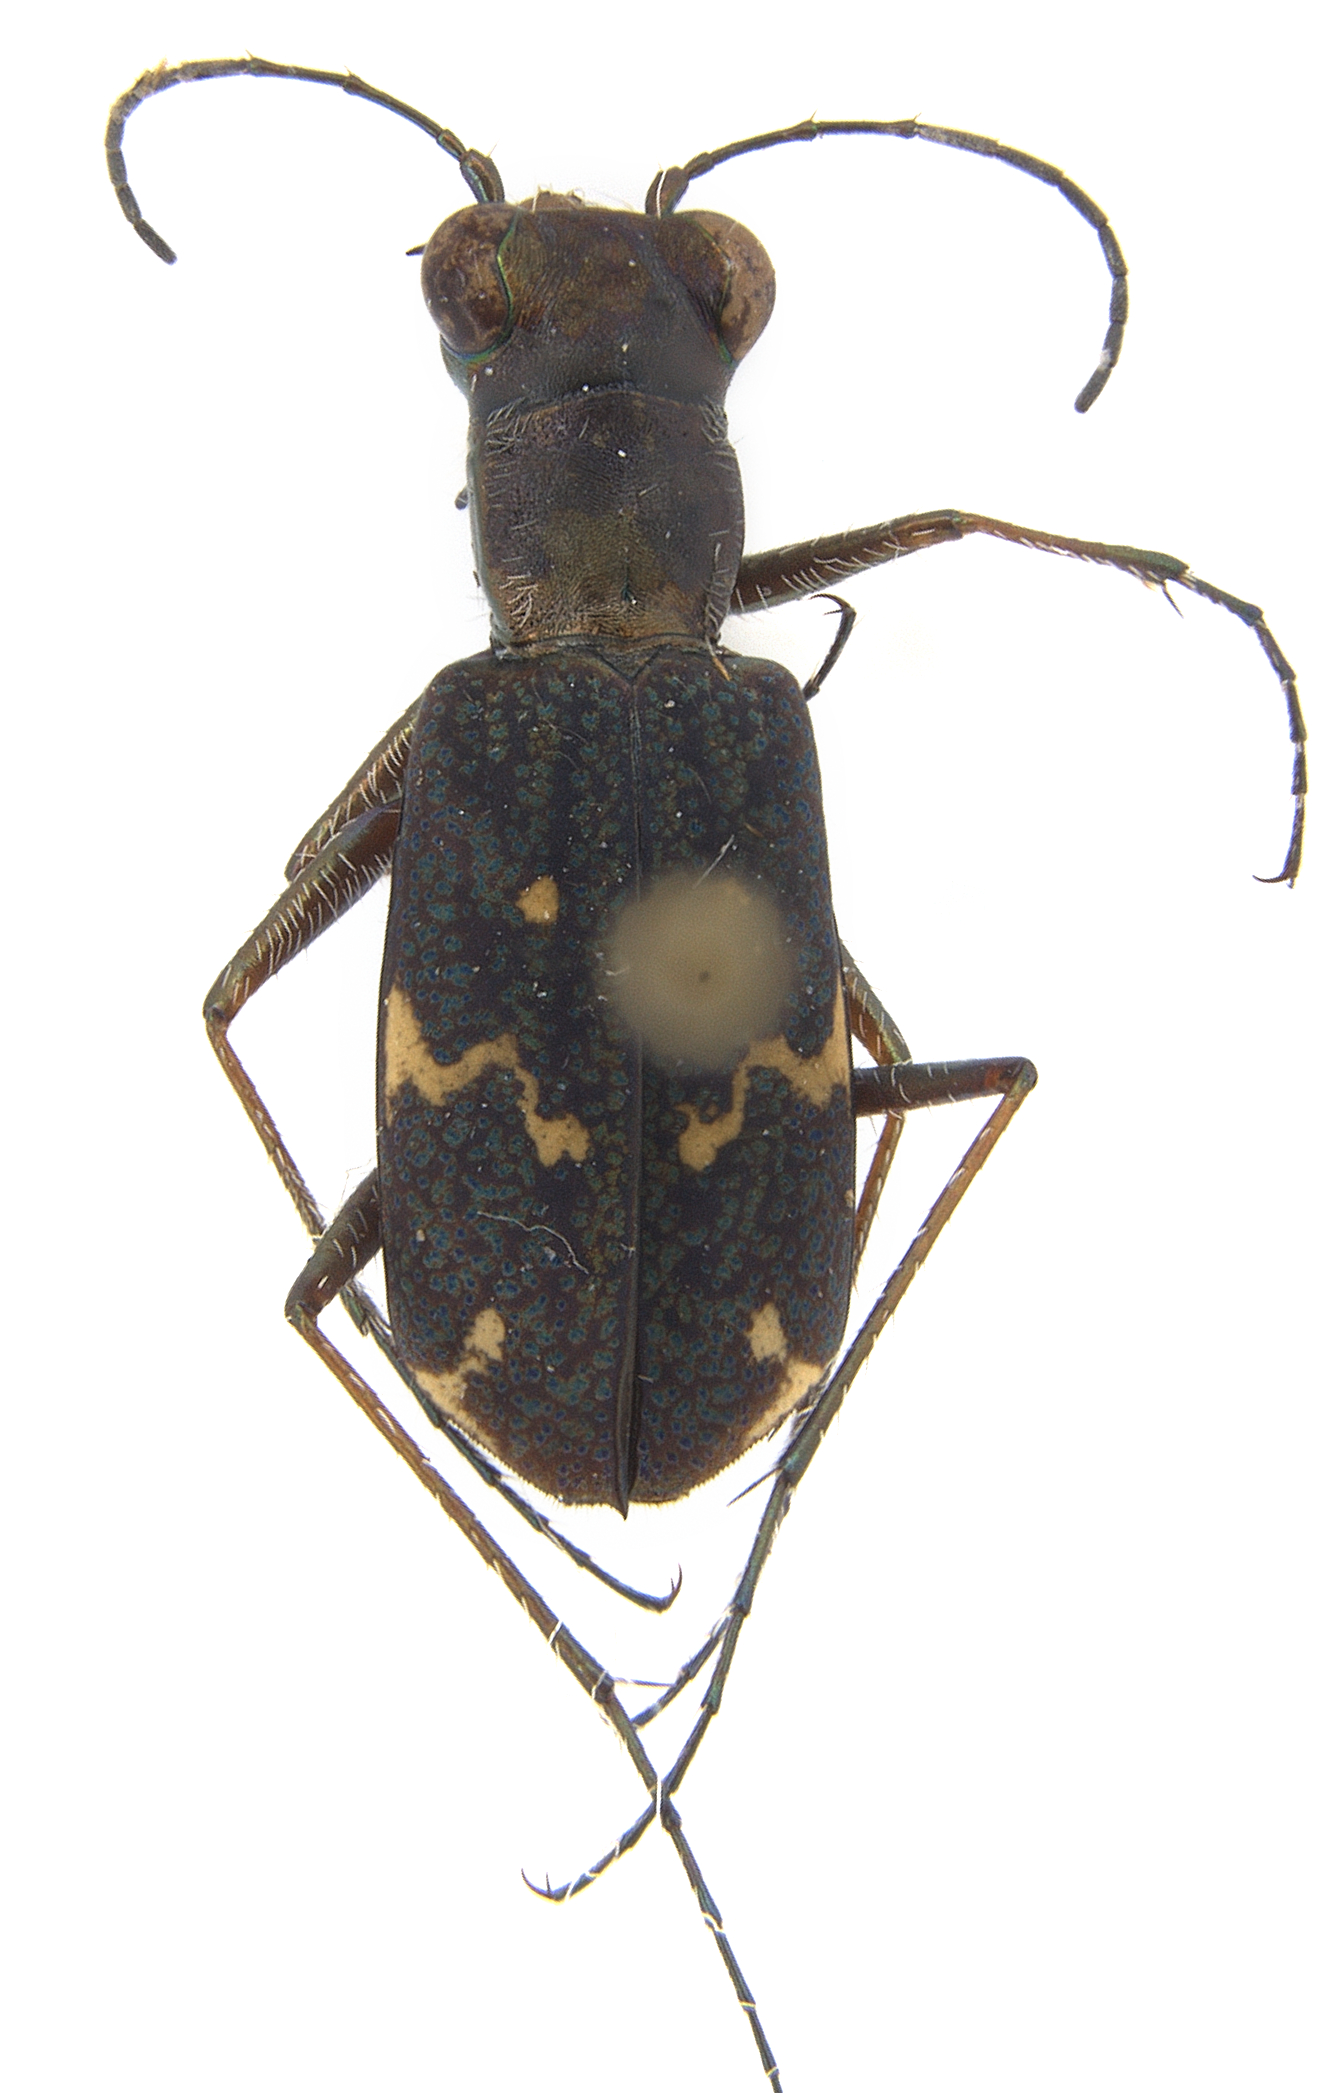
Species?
Brasiella argentata
